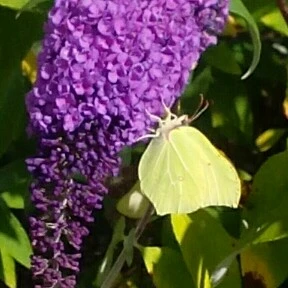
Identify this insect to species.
Gonepteryx rhamni
